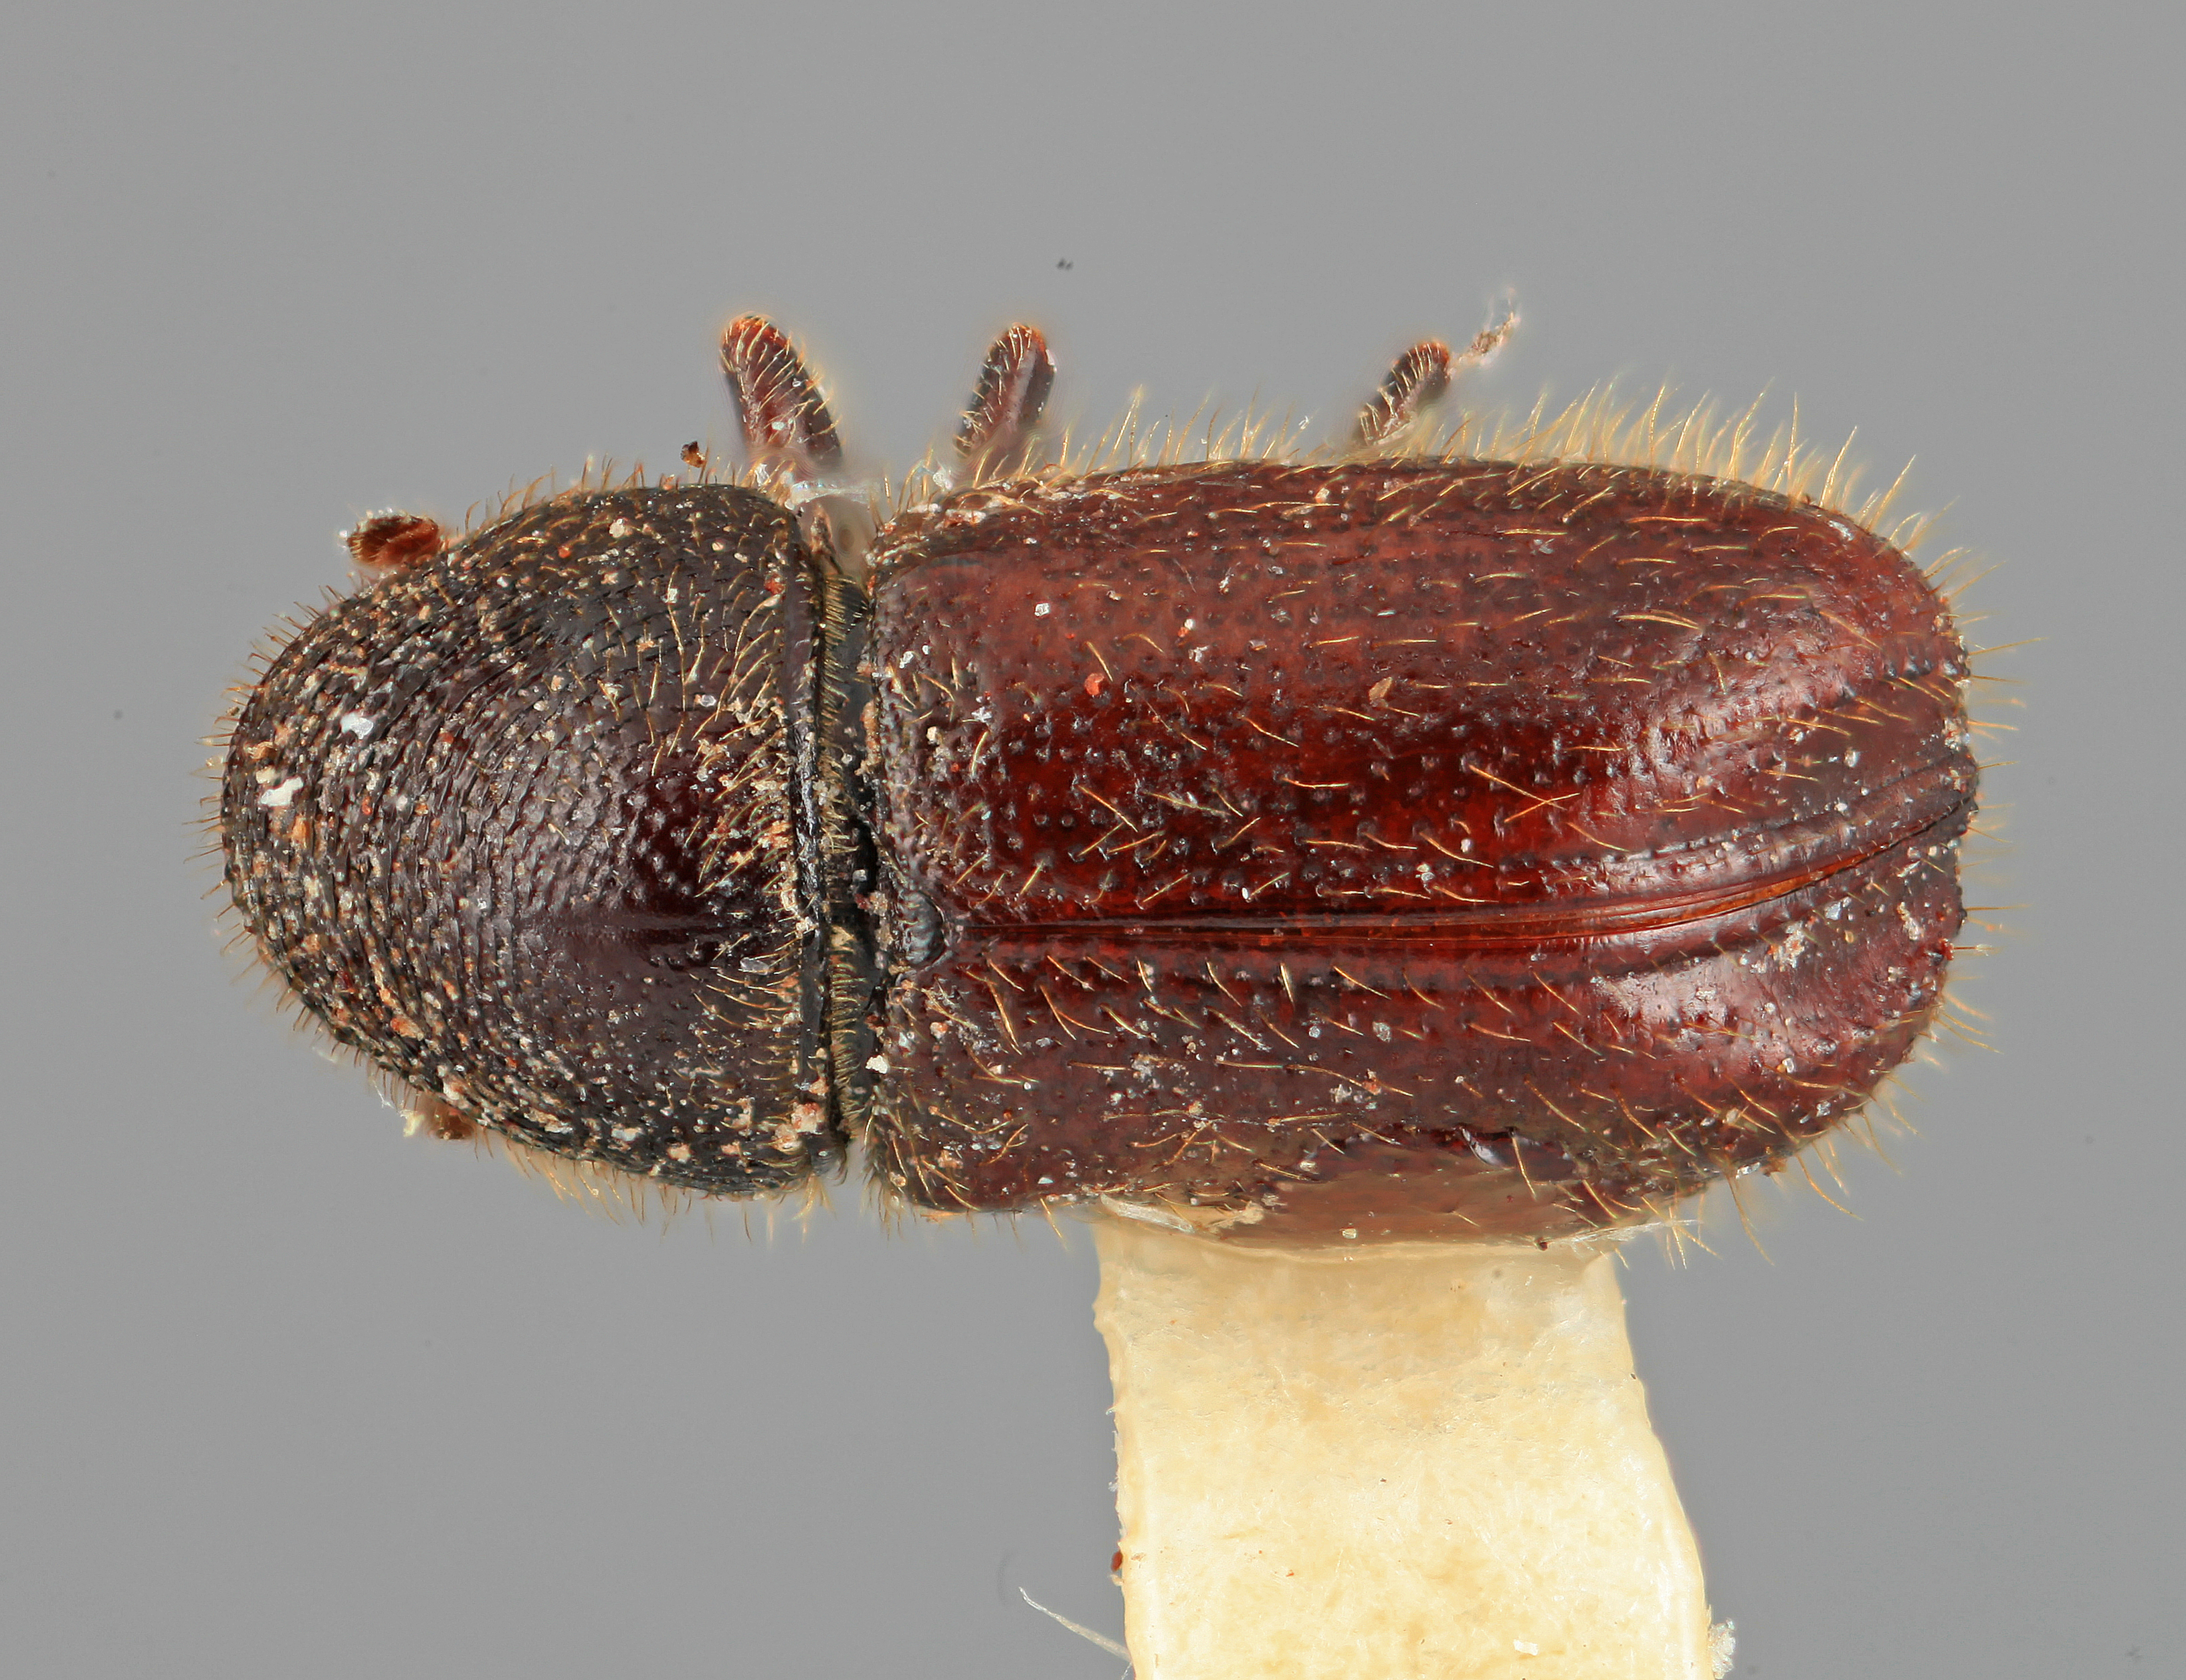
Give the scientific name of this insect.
Conophthorus mexicanus
